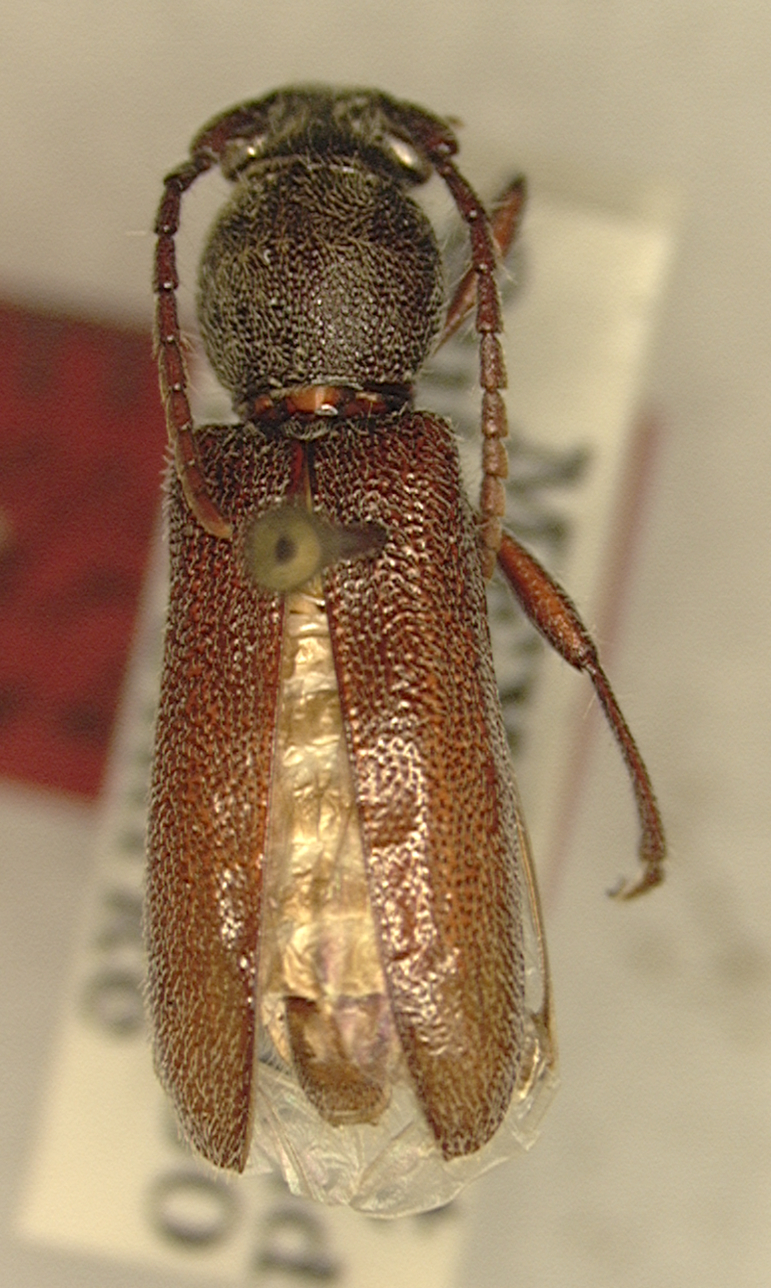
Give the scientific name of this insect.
Anatinomma insularis
